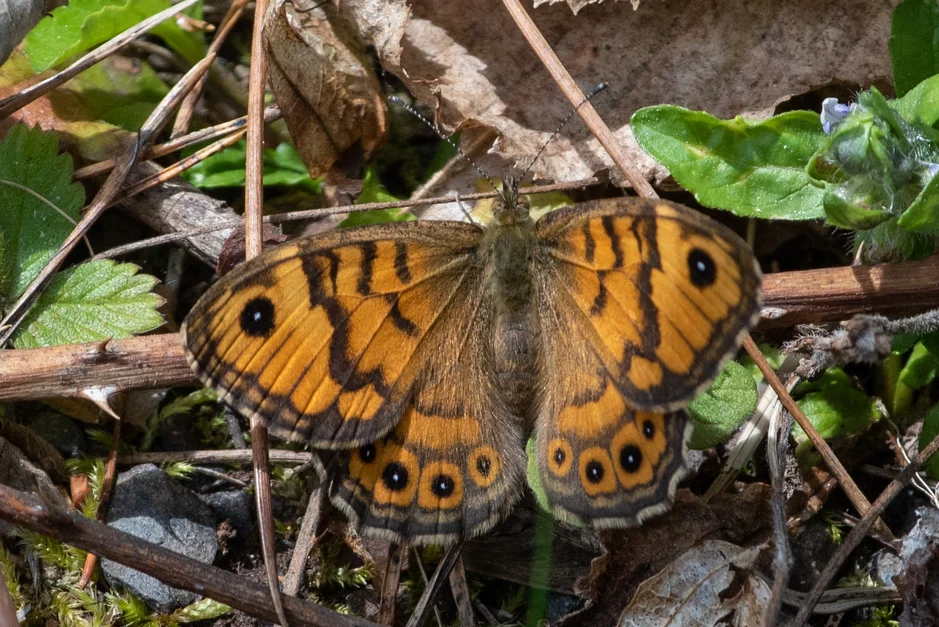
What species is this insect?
Lasiommata megera (also Pararge megera)
